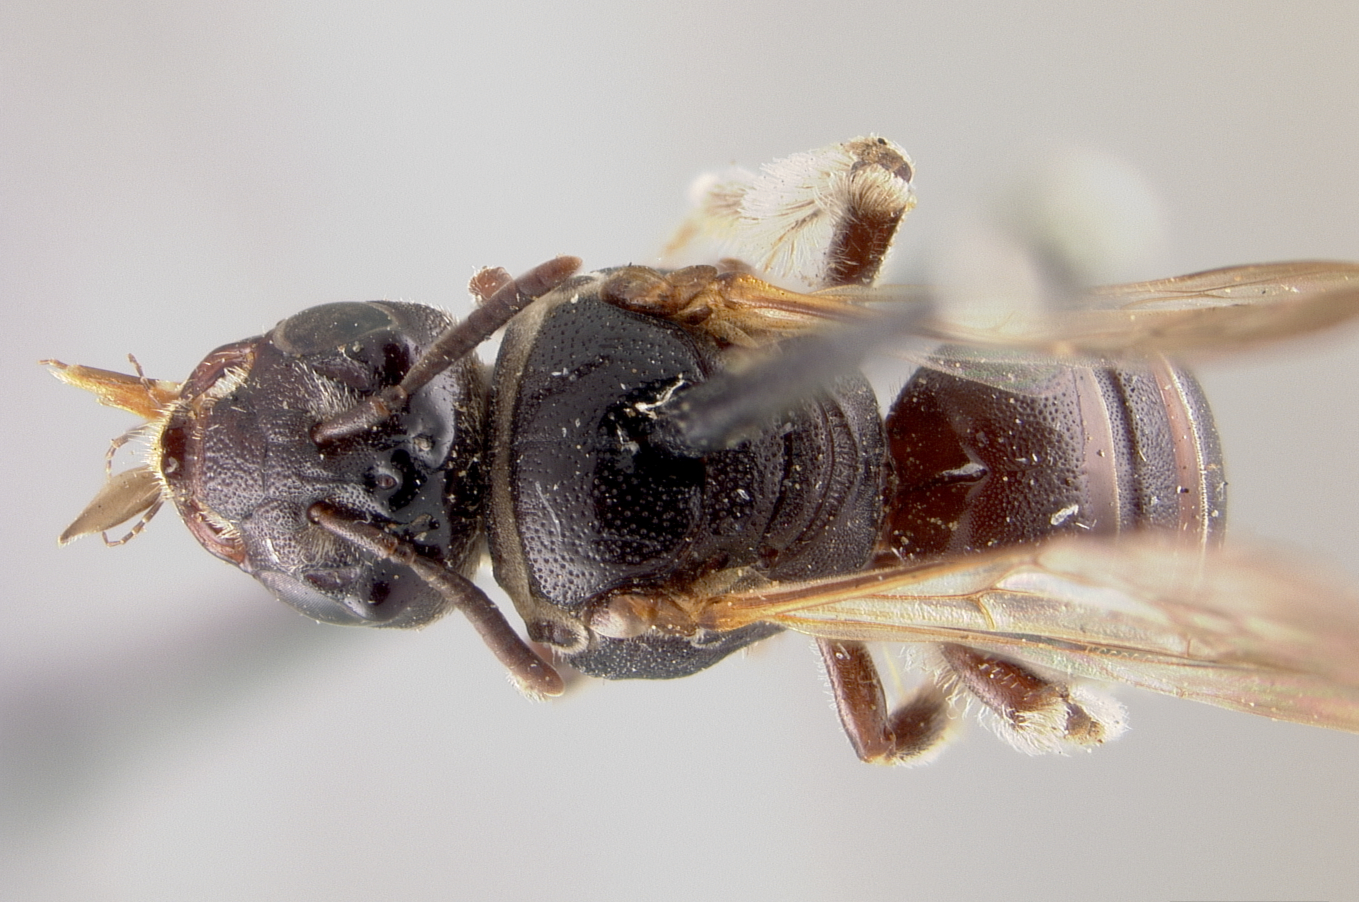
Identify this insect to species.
Pseudopanurgus timberlakei
